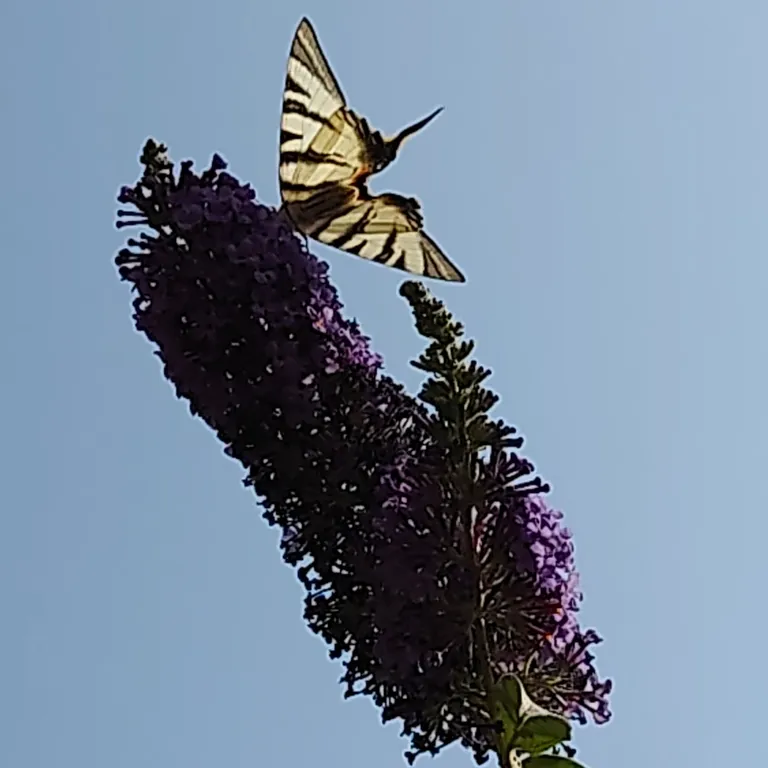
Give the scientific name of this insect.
Iphiclides podalirius
